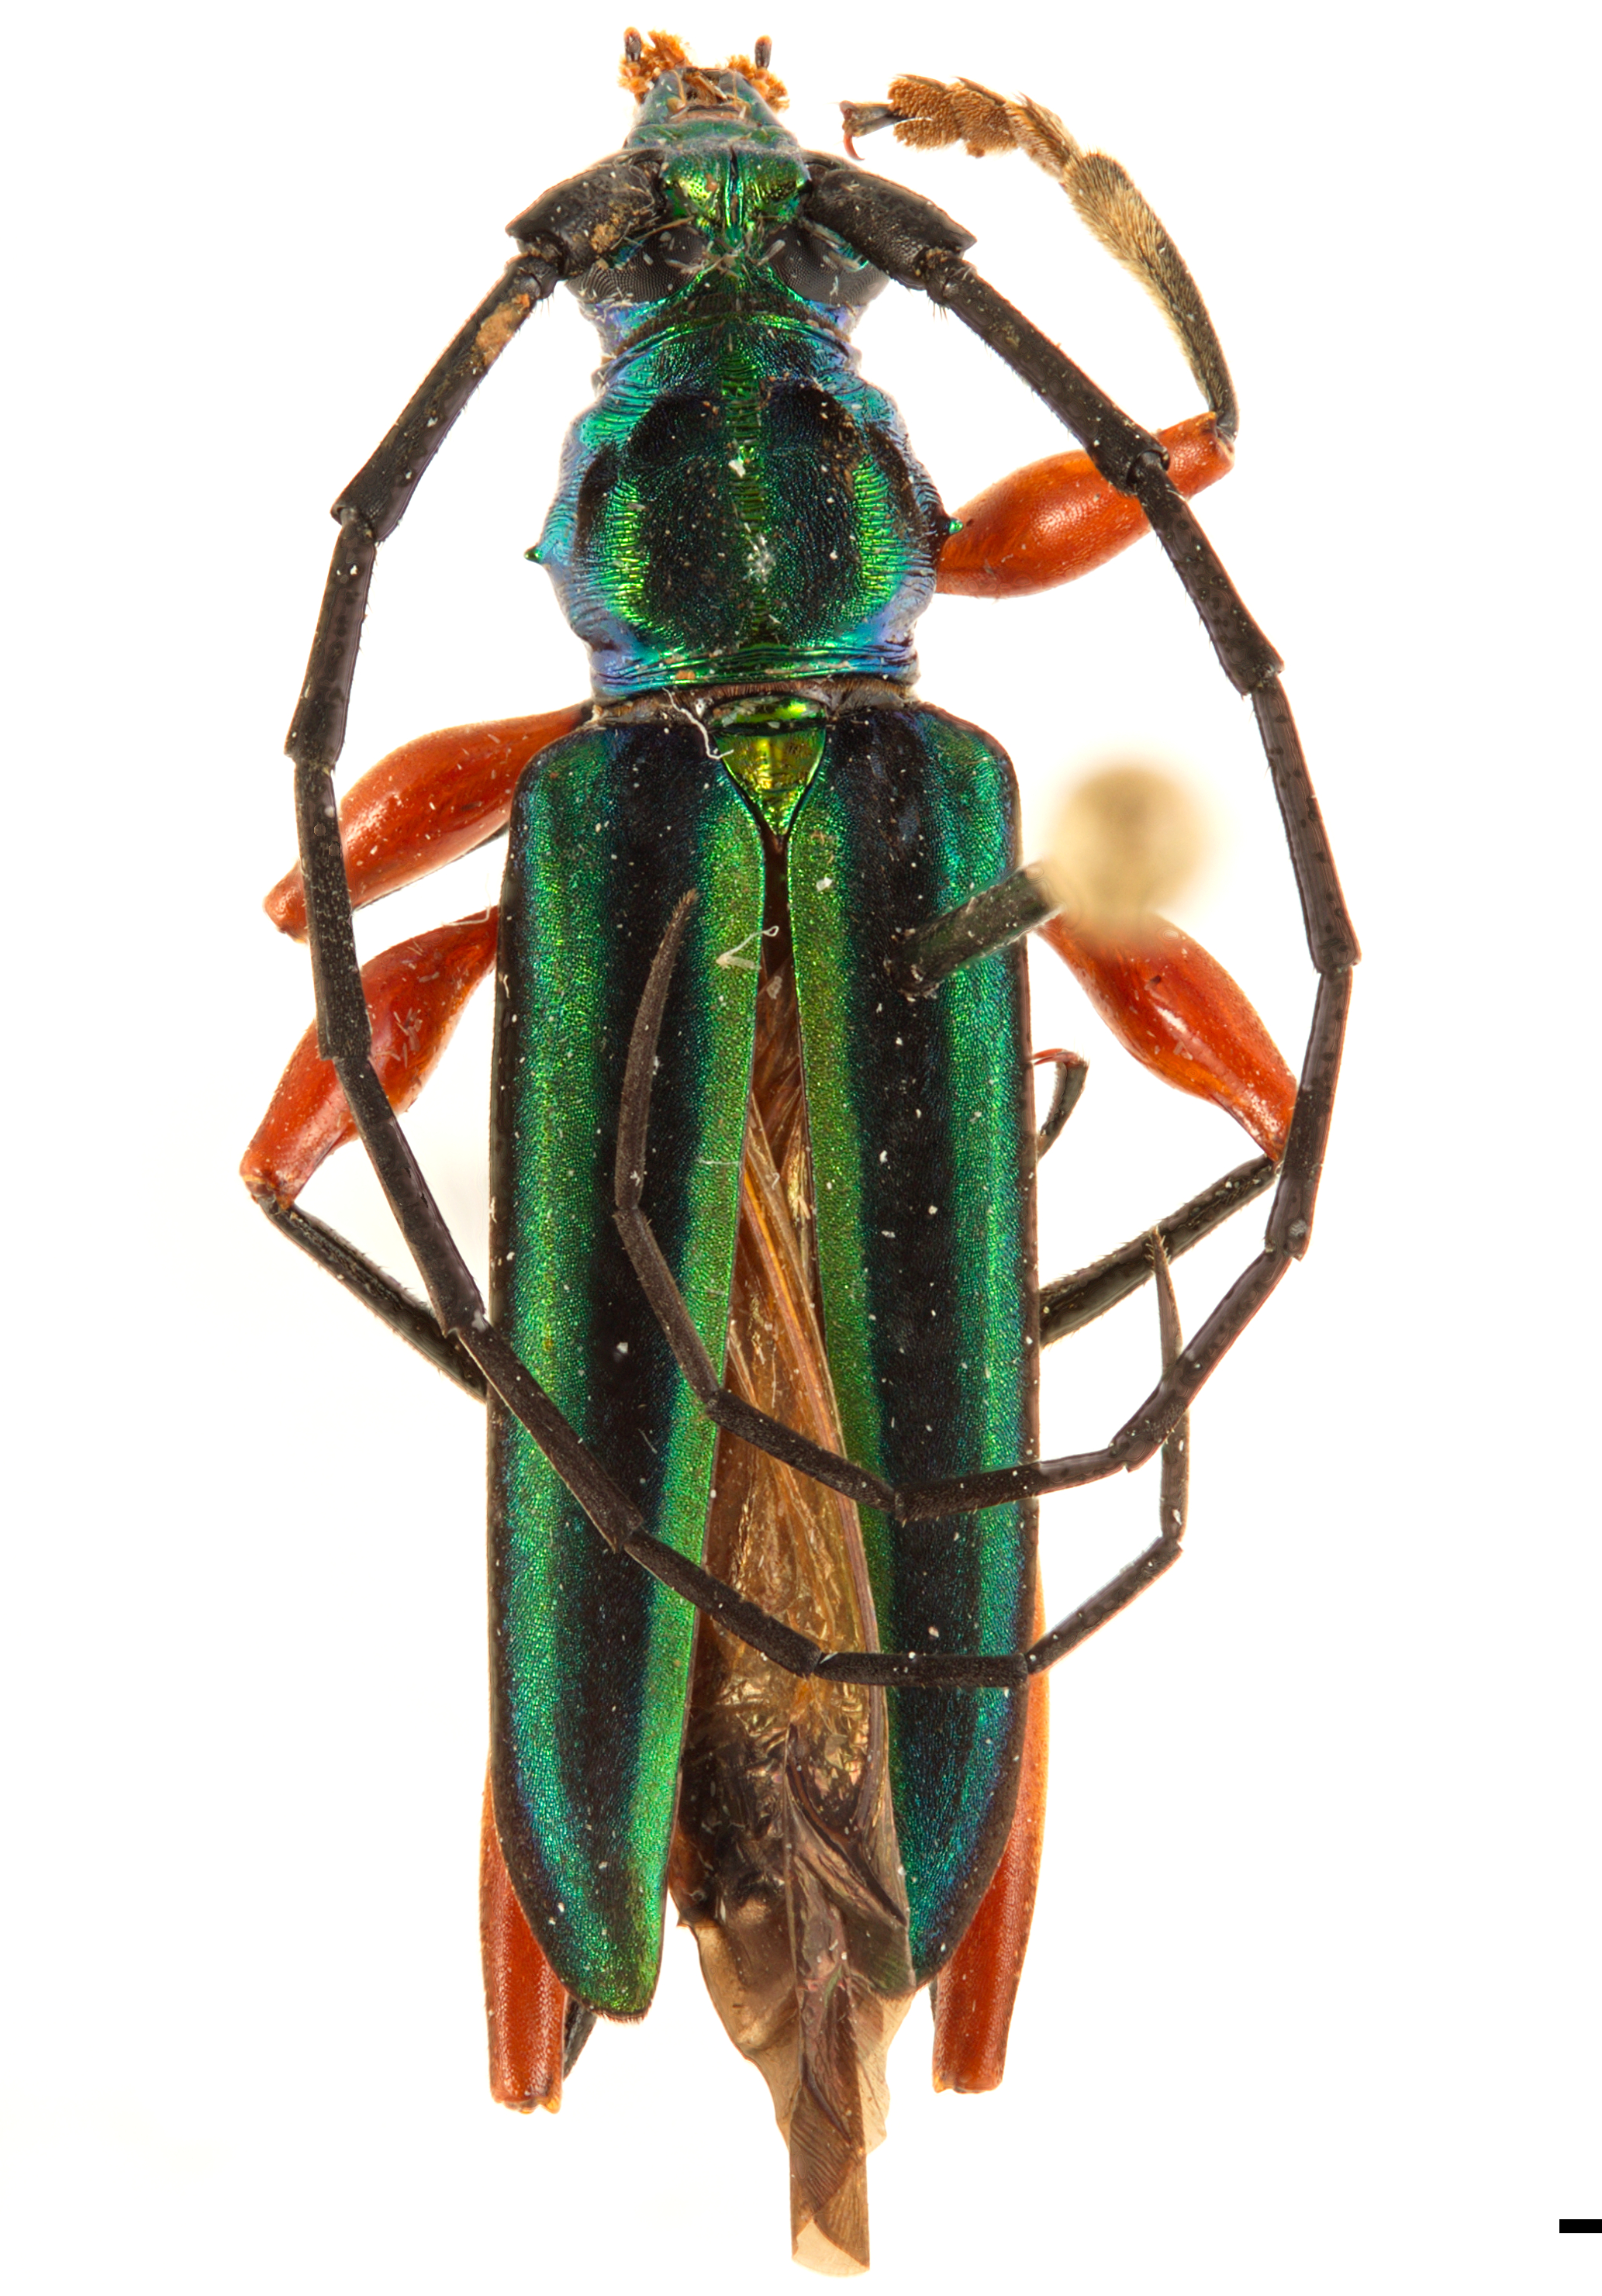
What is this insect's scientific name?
Mionochroma vittatum
